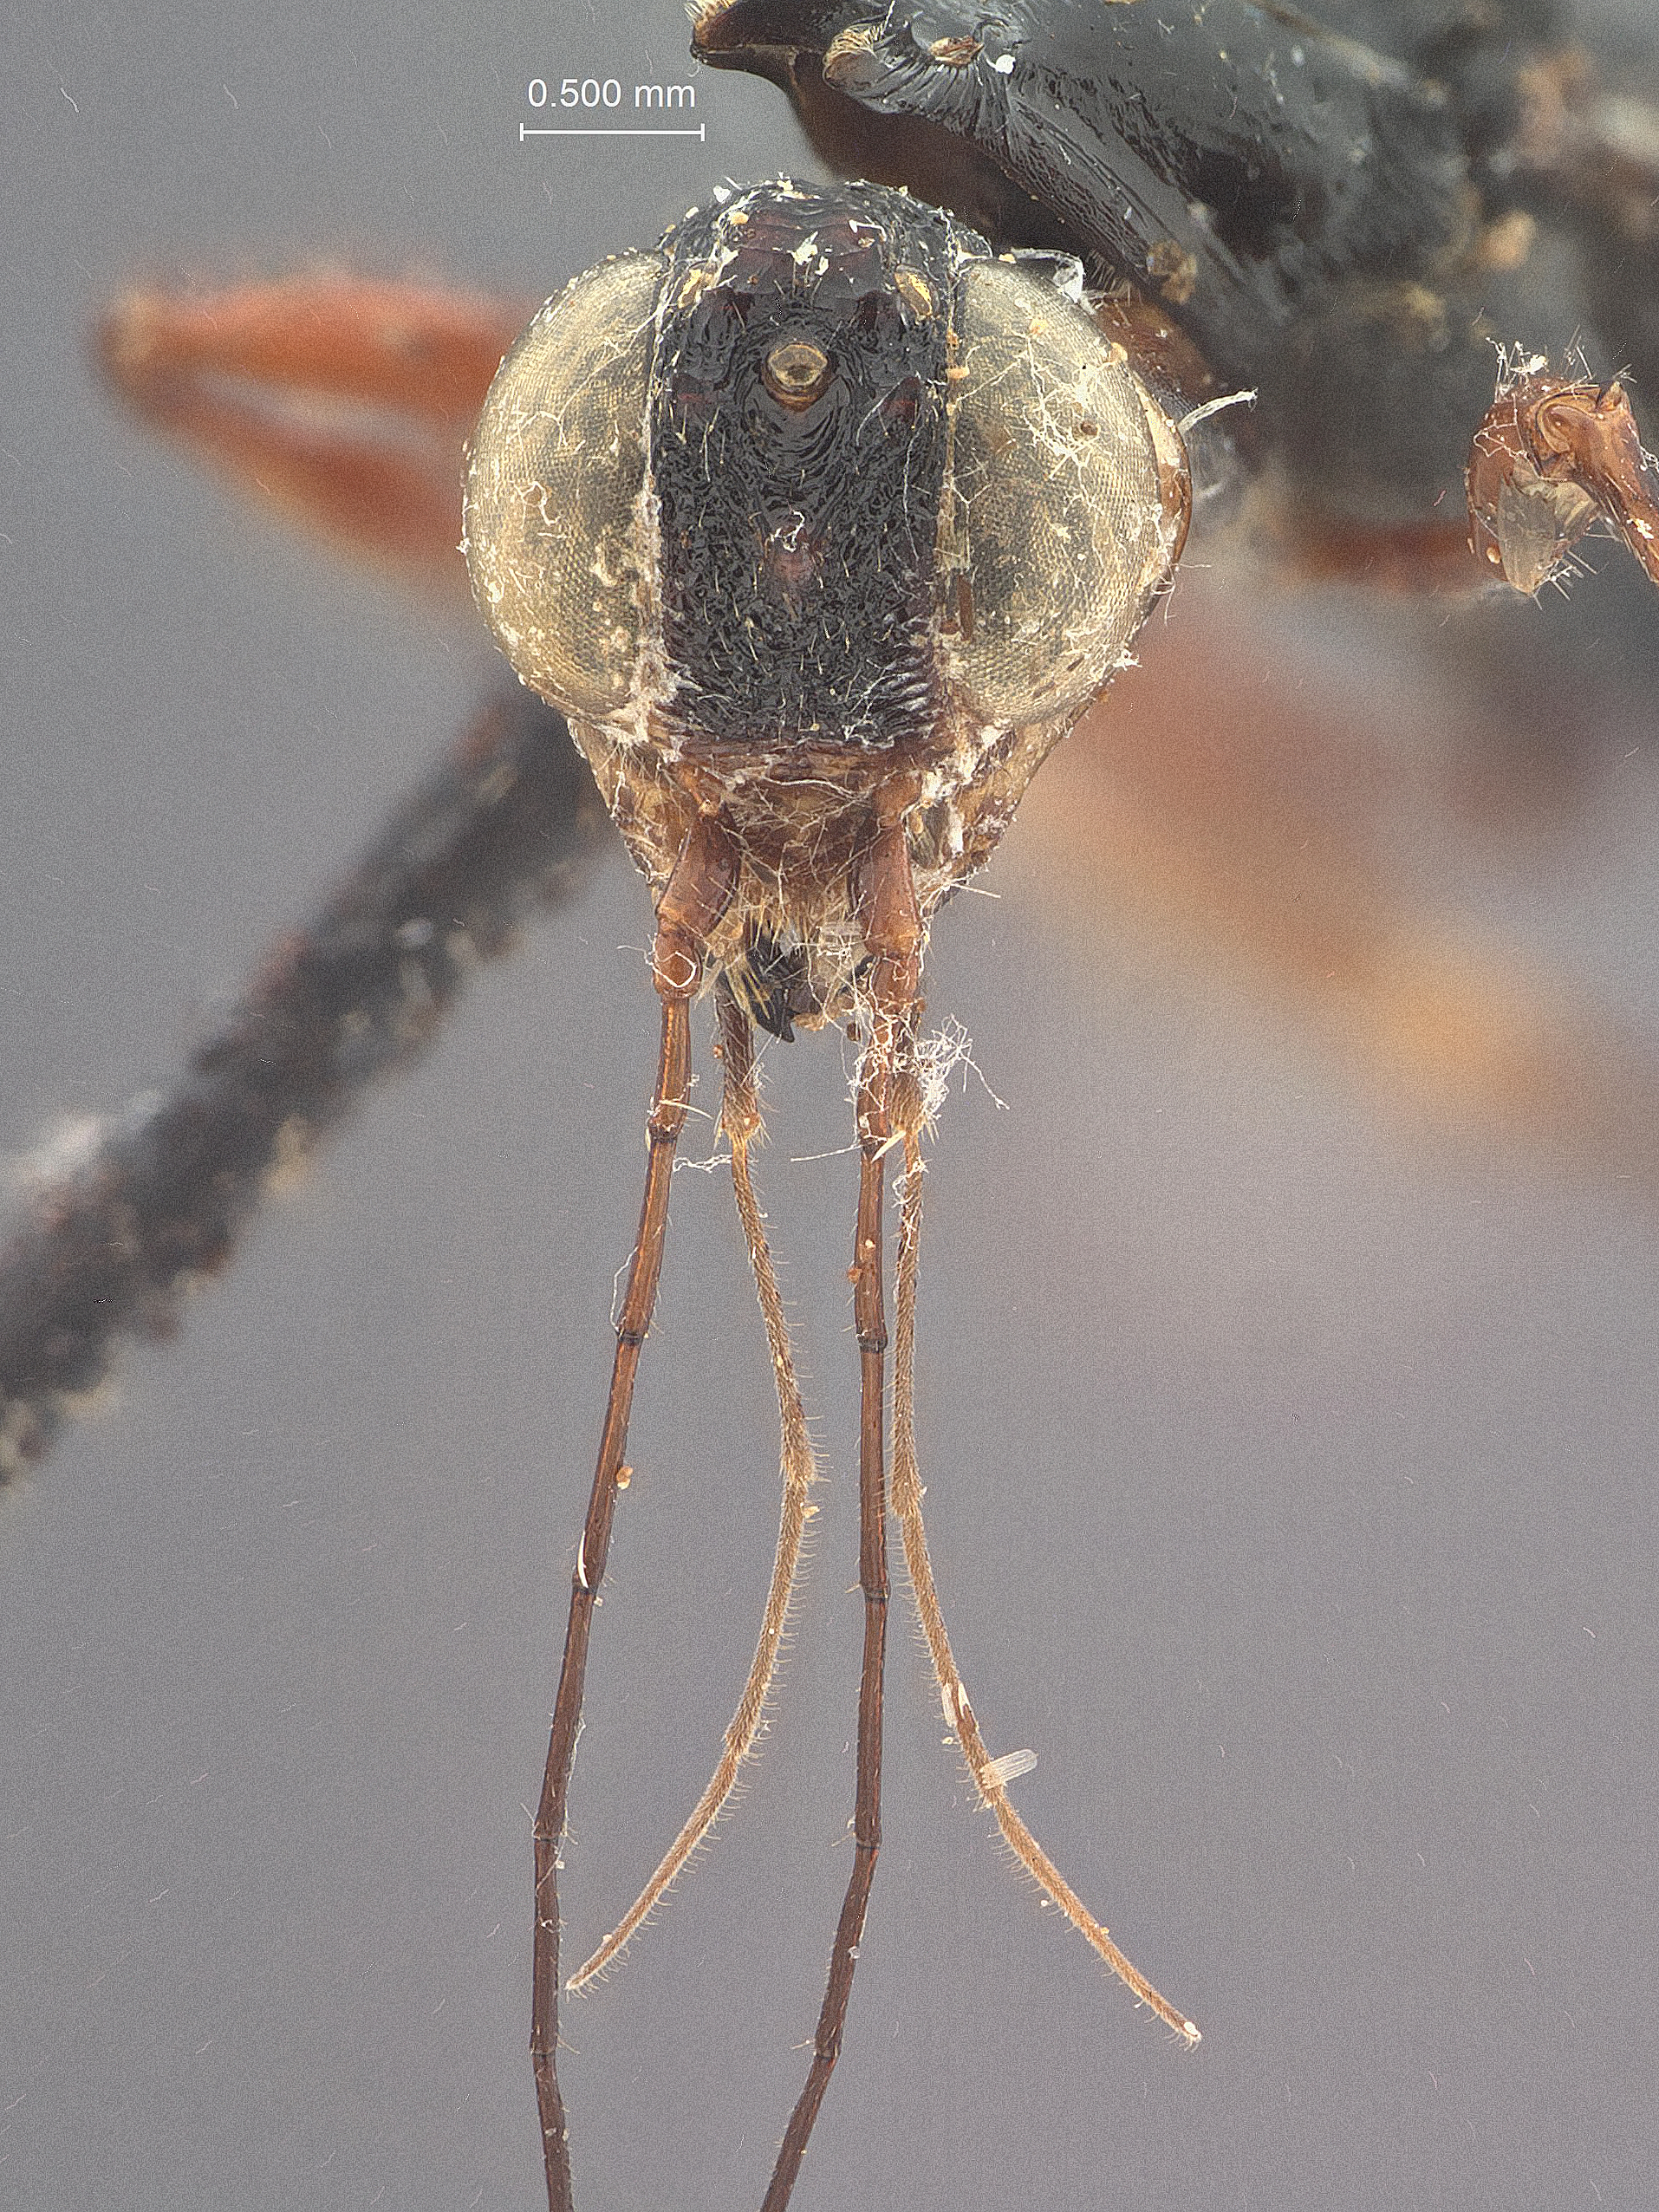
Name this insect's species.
Parastephanellus schaetzeli
